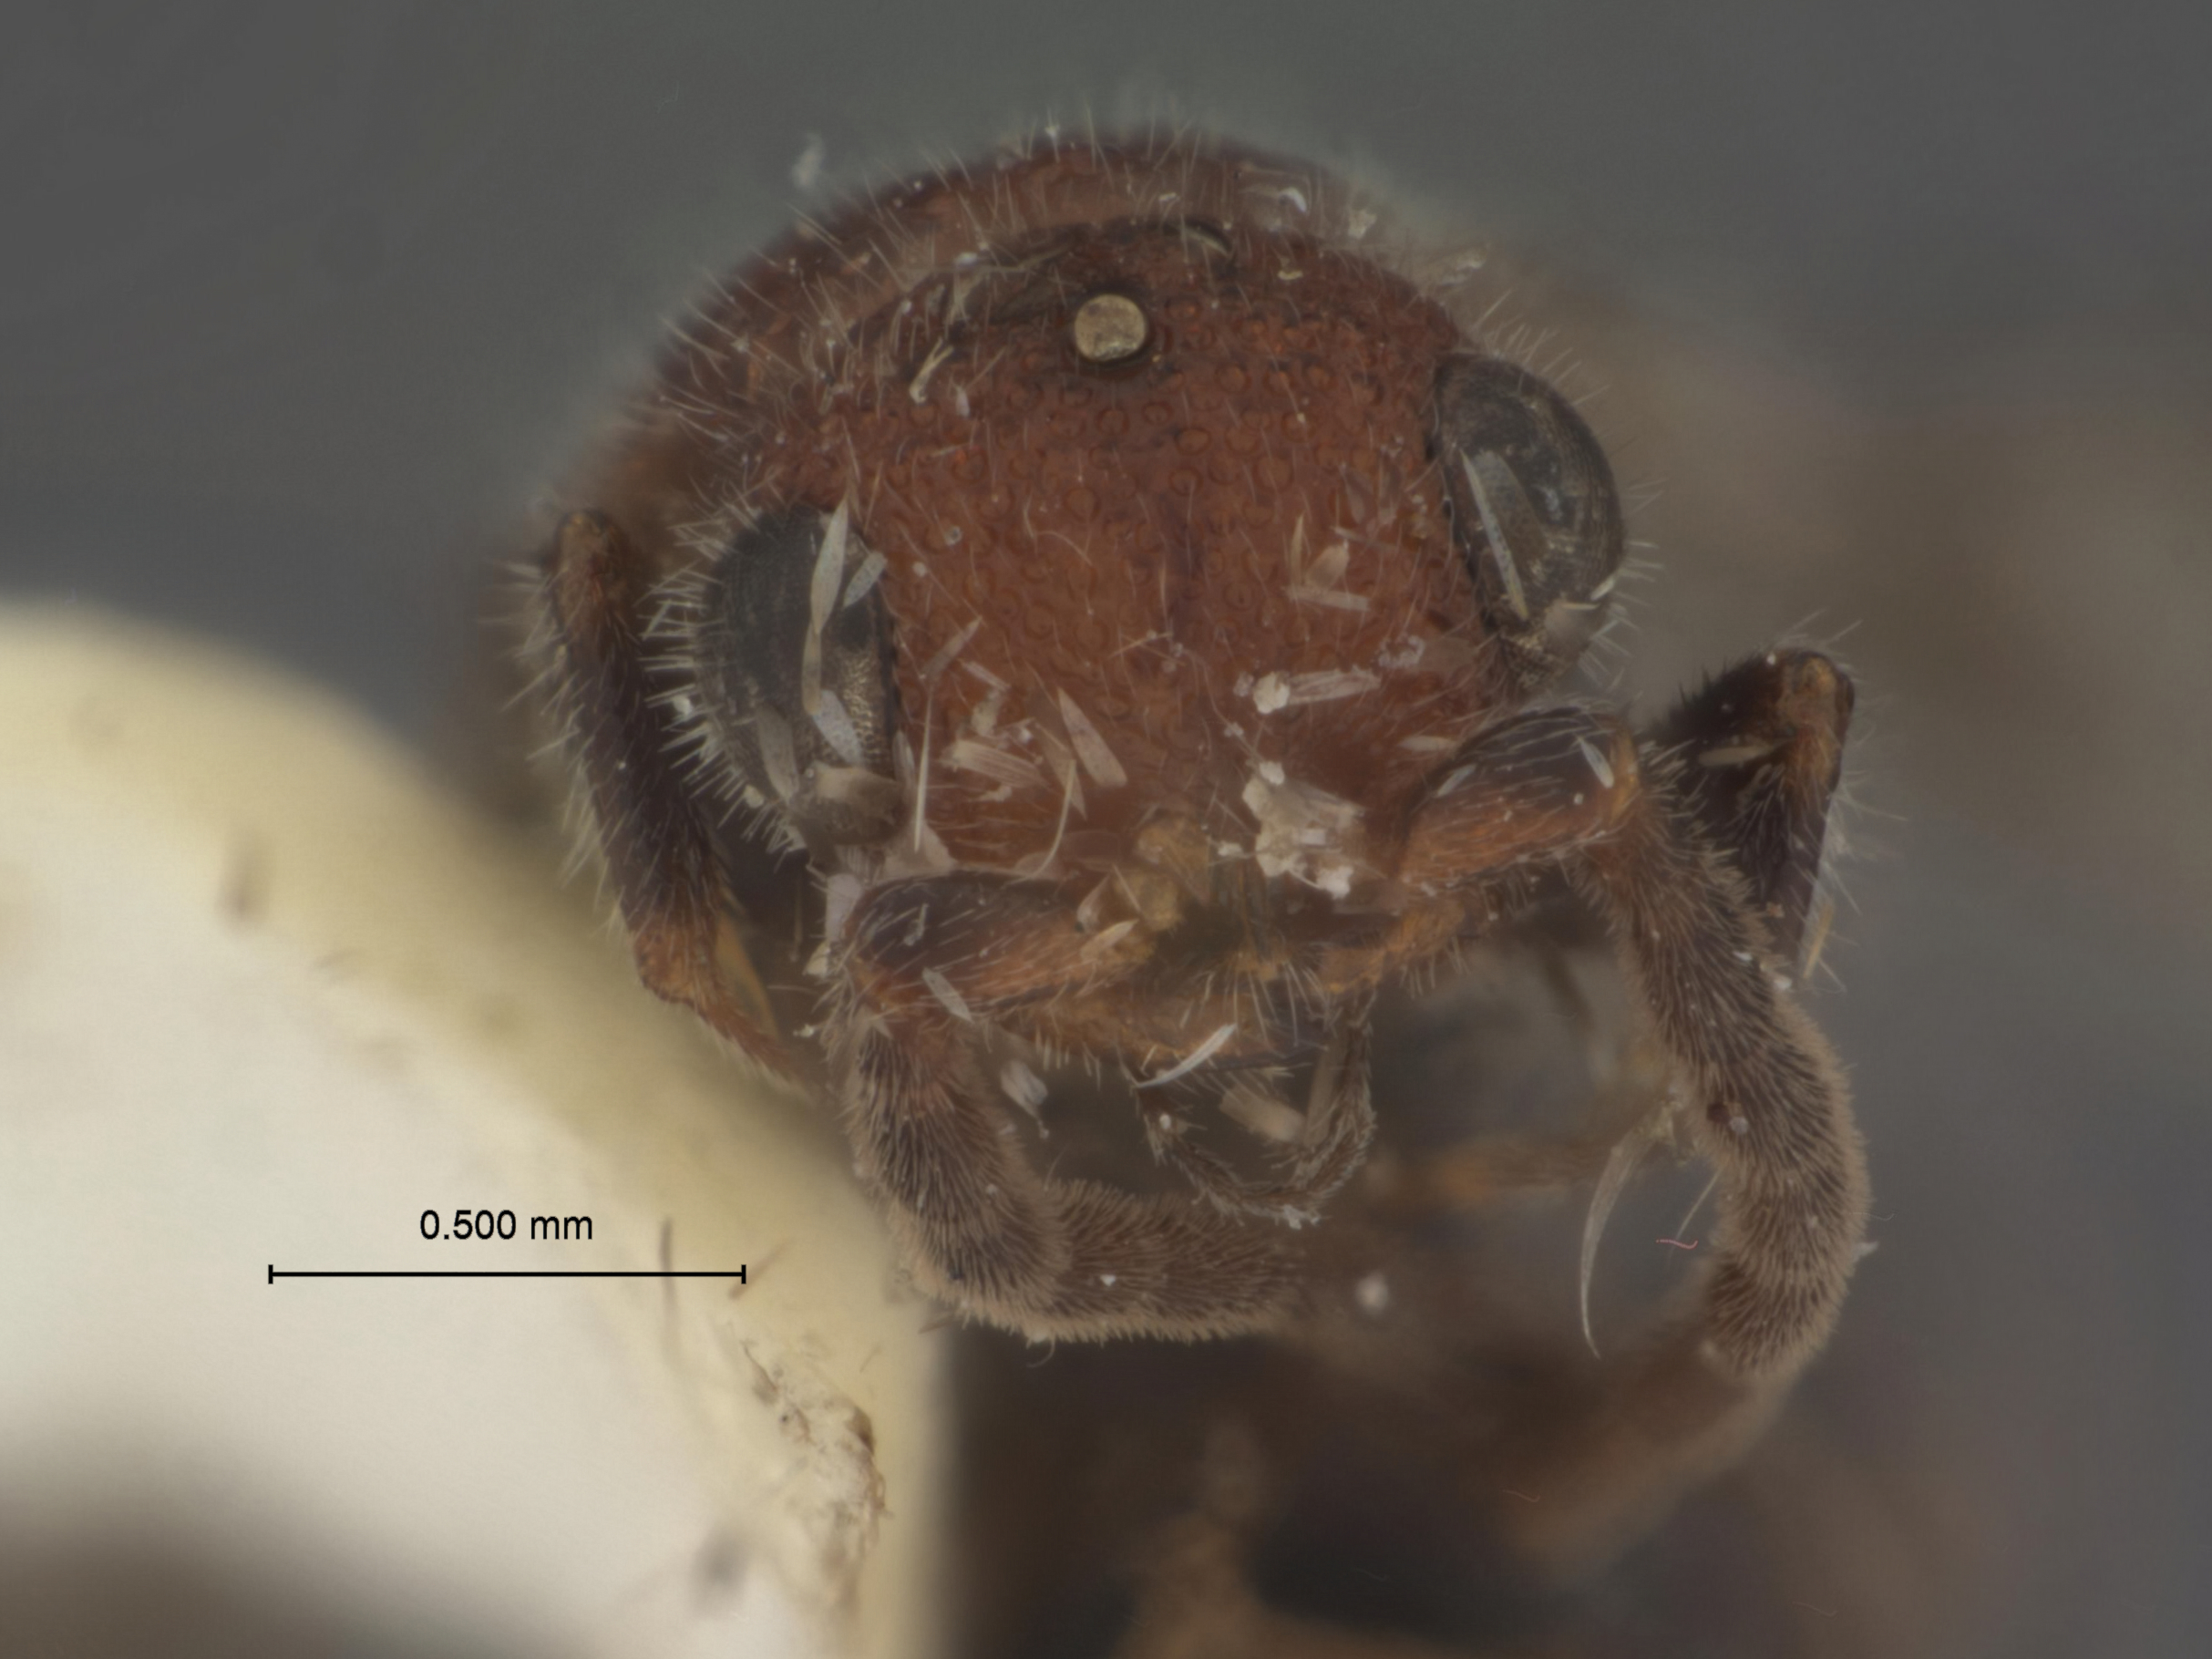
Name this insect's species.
Sulcomesitius ceylonicus
